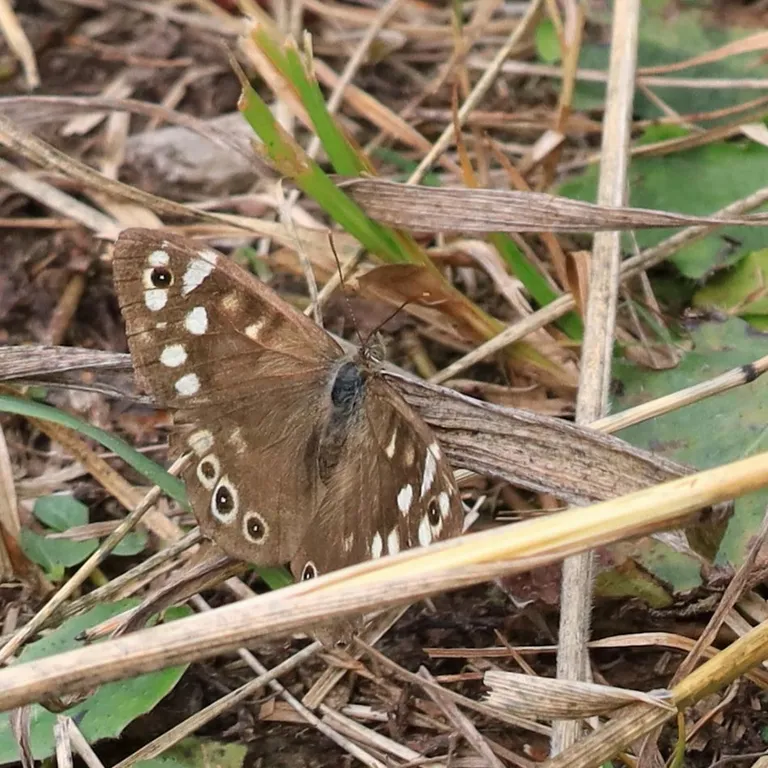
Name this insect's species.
Pararge aegeria
